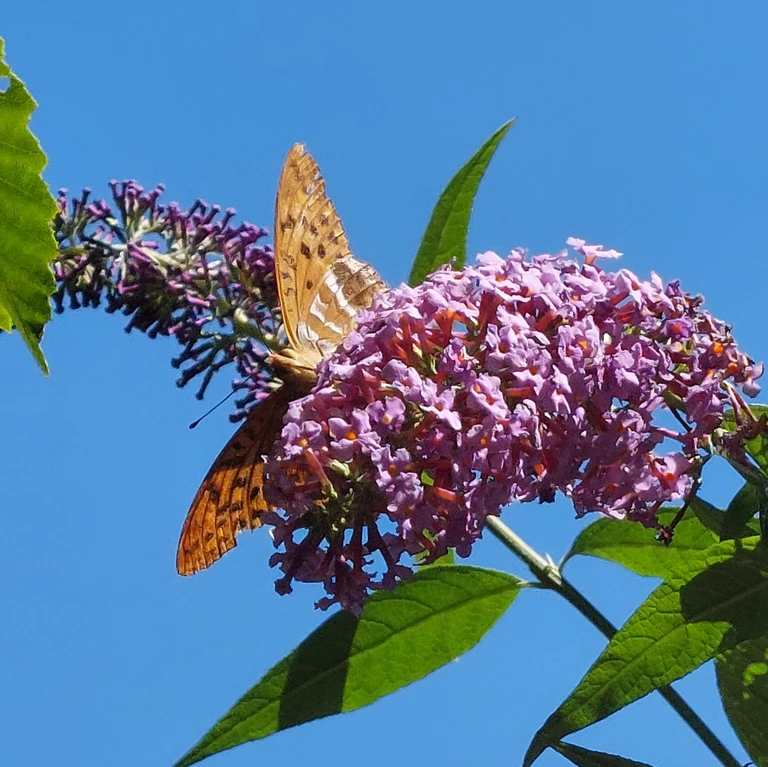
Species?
Argynnis paphia
